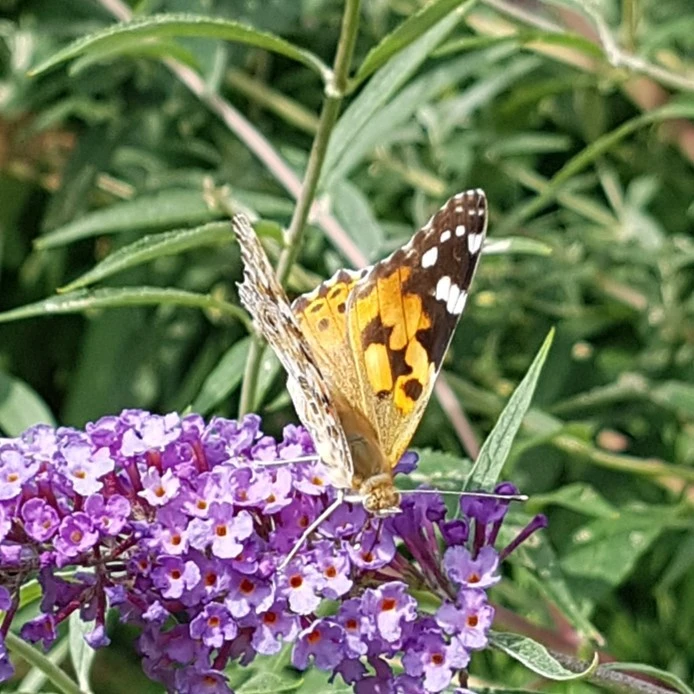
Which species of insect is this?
Vanessa cardui
